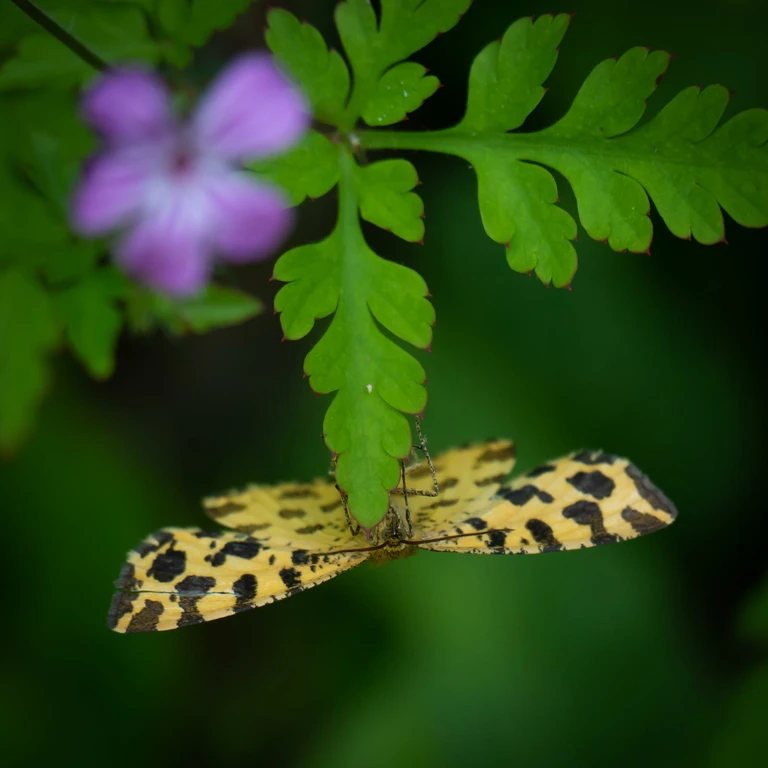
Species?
Pseudopanthera macularia
